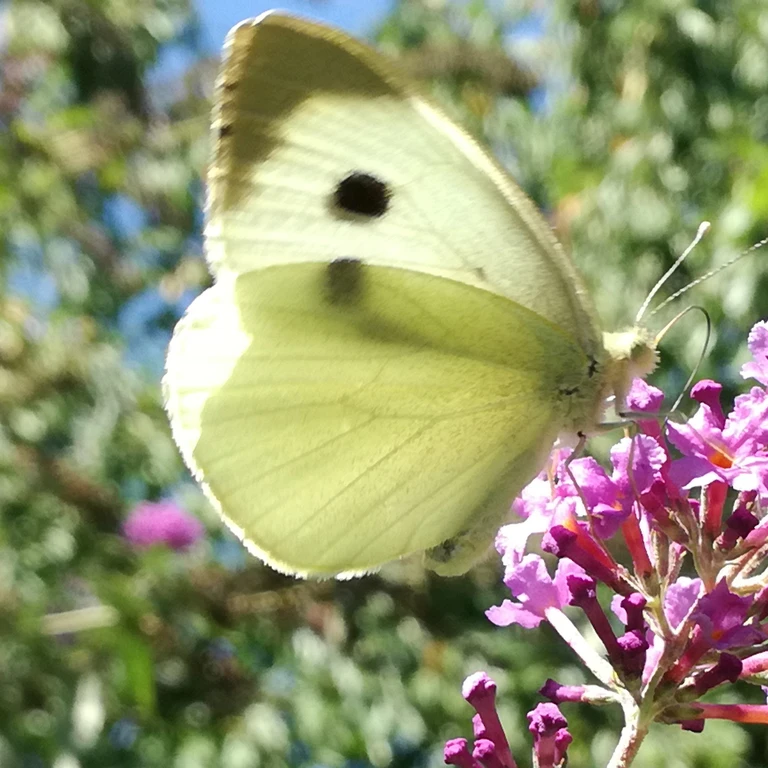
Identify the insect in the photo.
Pieris brassicae
